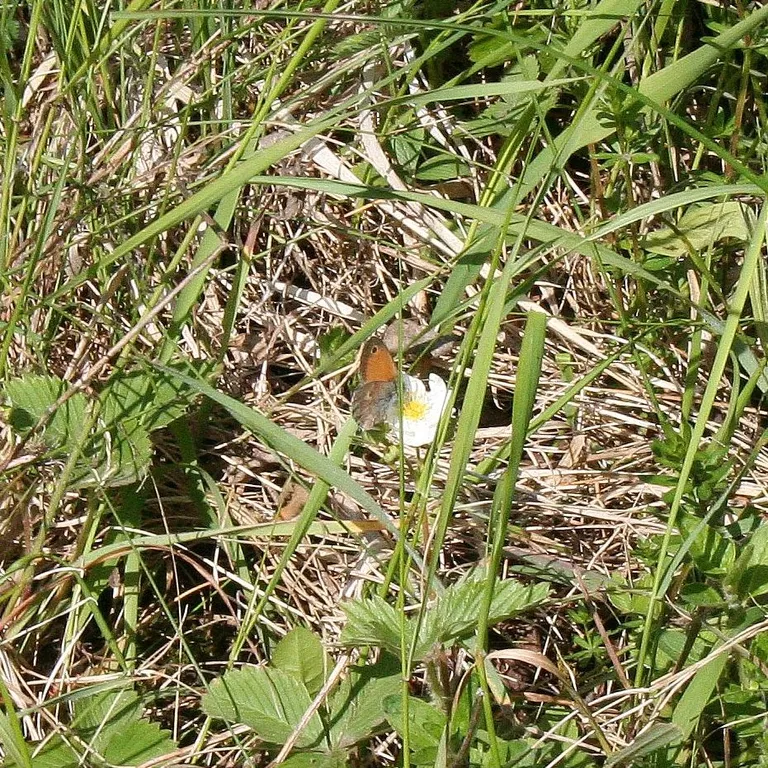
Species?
Coenonympha pamphilus
